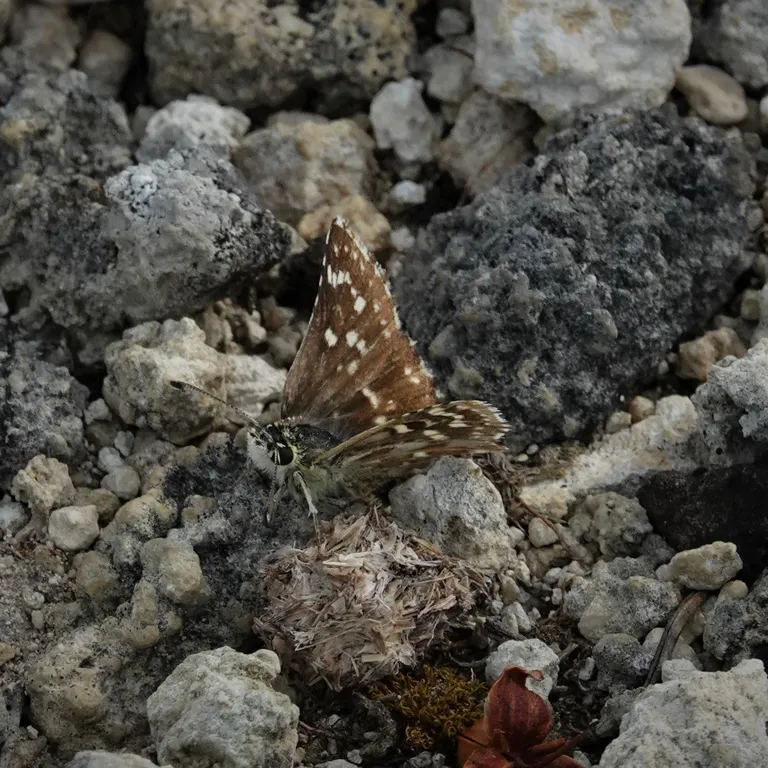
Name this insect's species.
Spialia sertorius
